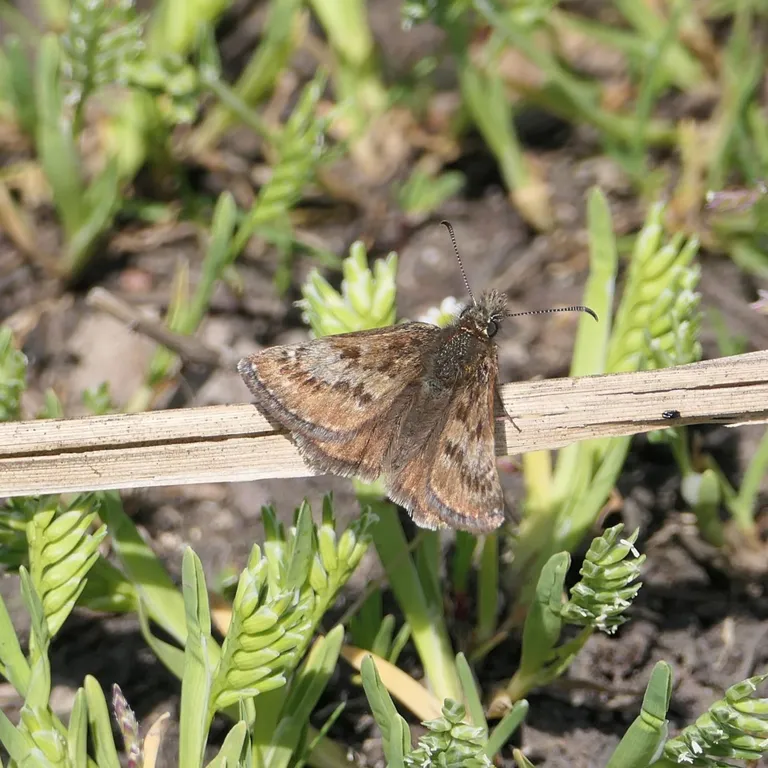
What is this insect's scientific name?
Erynnis tages
